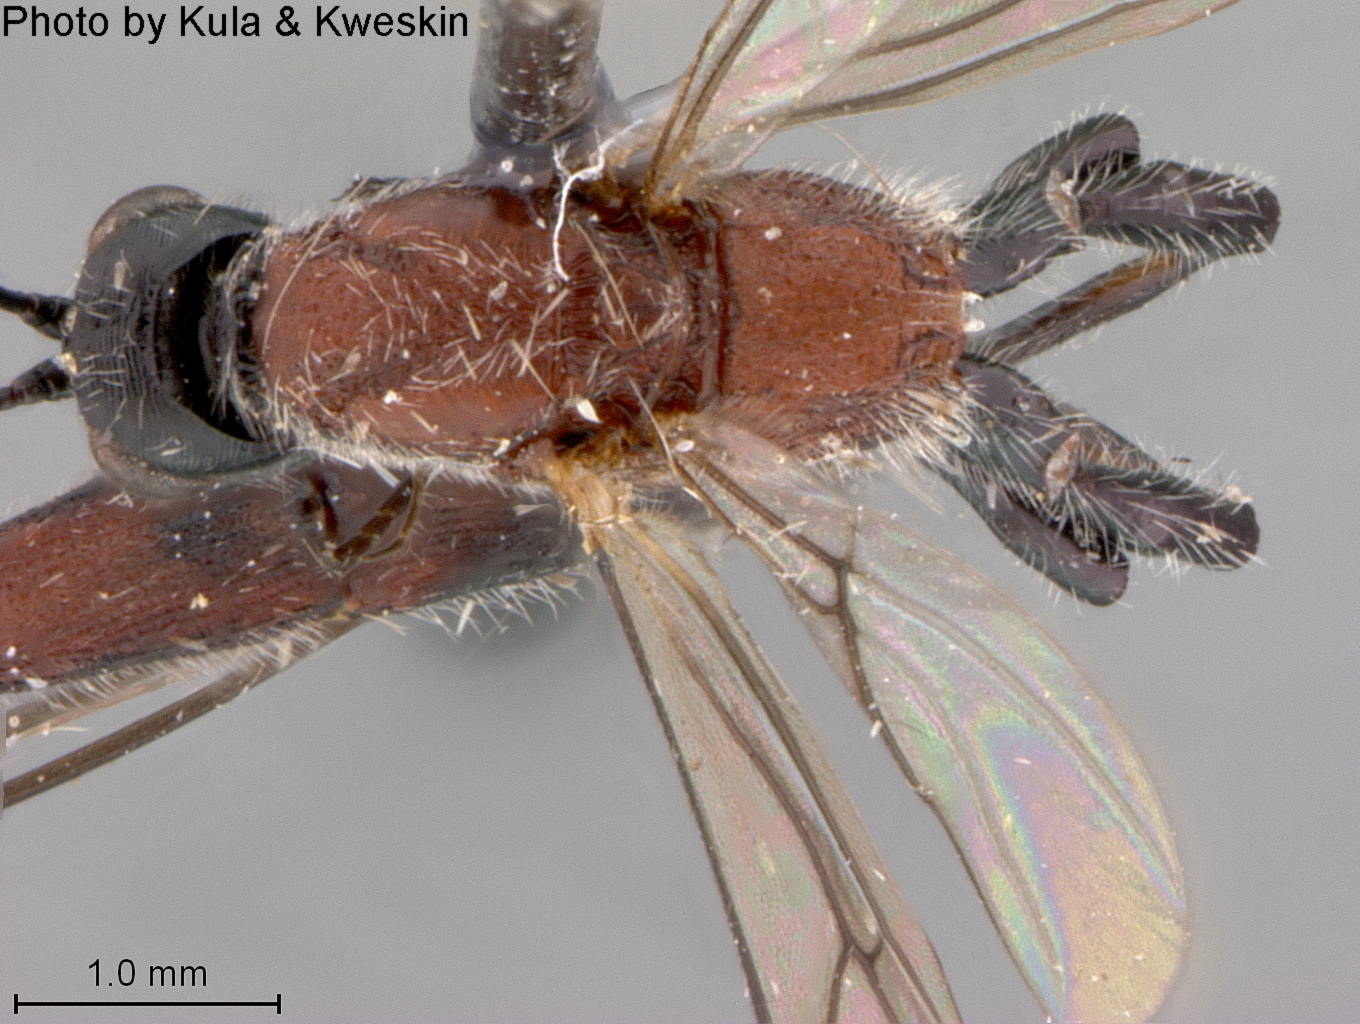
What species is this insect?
Acrophasmus rubronotum
